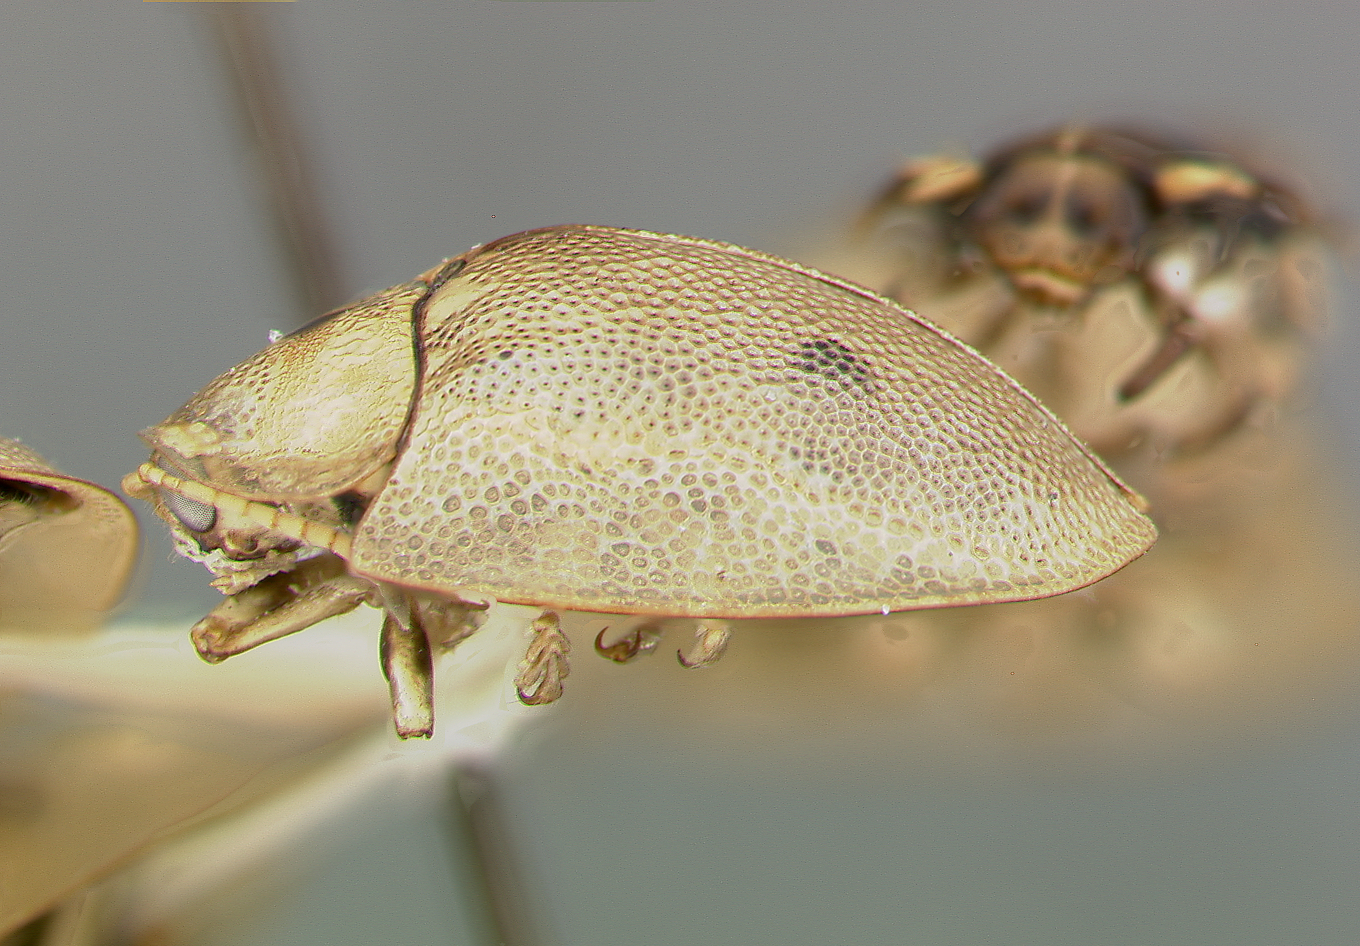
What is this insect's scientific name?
Eurypepla calochroma
